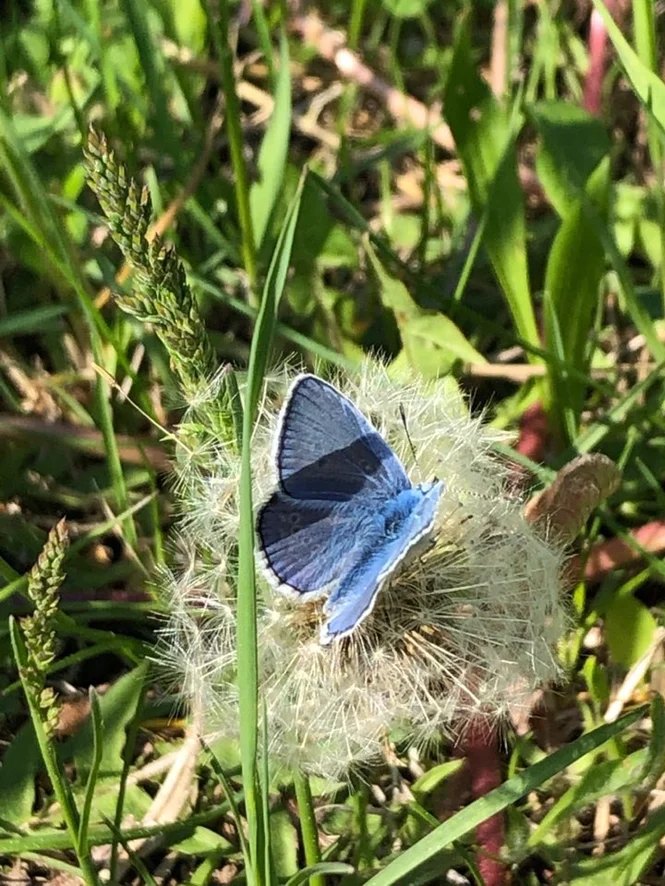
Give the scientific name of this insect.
Polyommatus icarus
